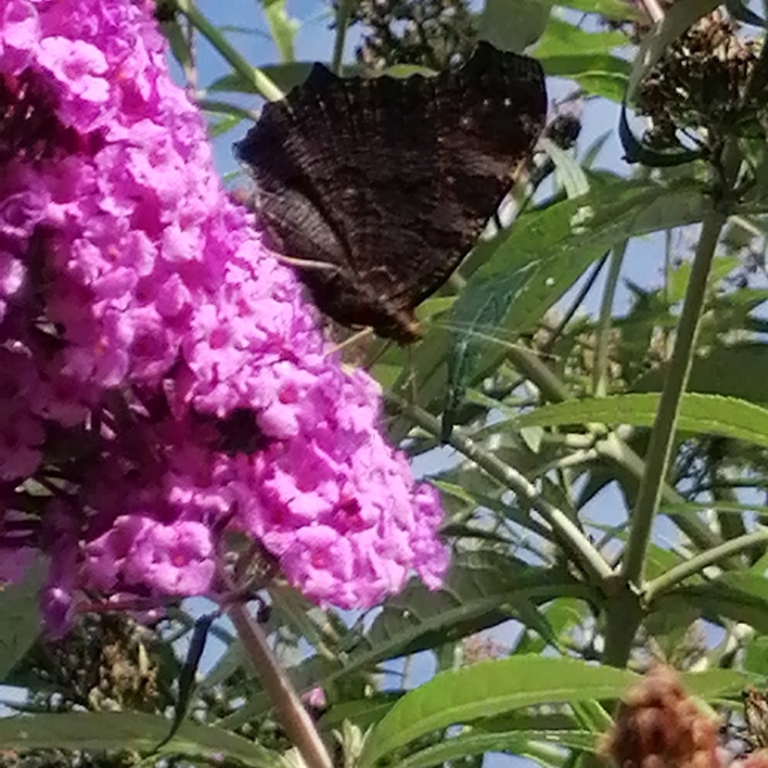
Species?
Aglais io
